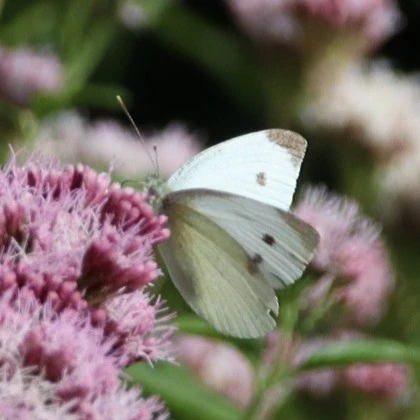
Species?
Pieris rapae
